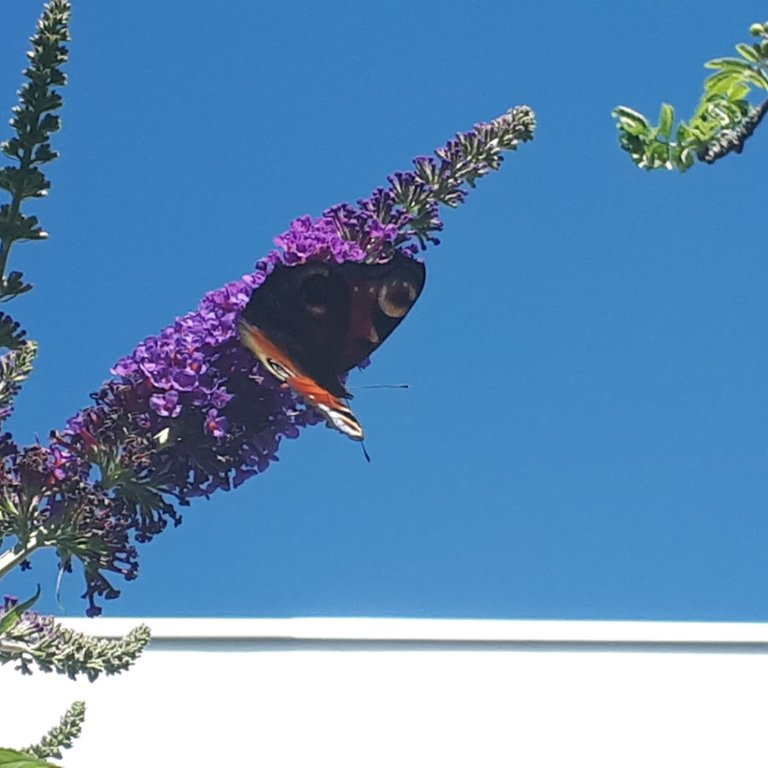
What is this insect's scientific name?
Aglais io
